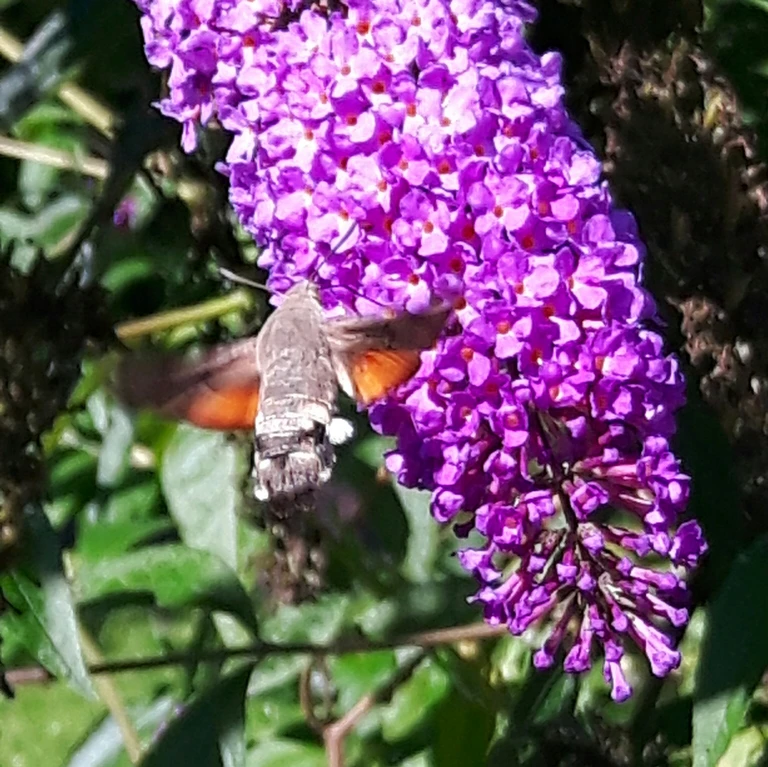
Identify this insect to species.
Macroglossum stellatarum
